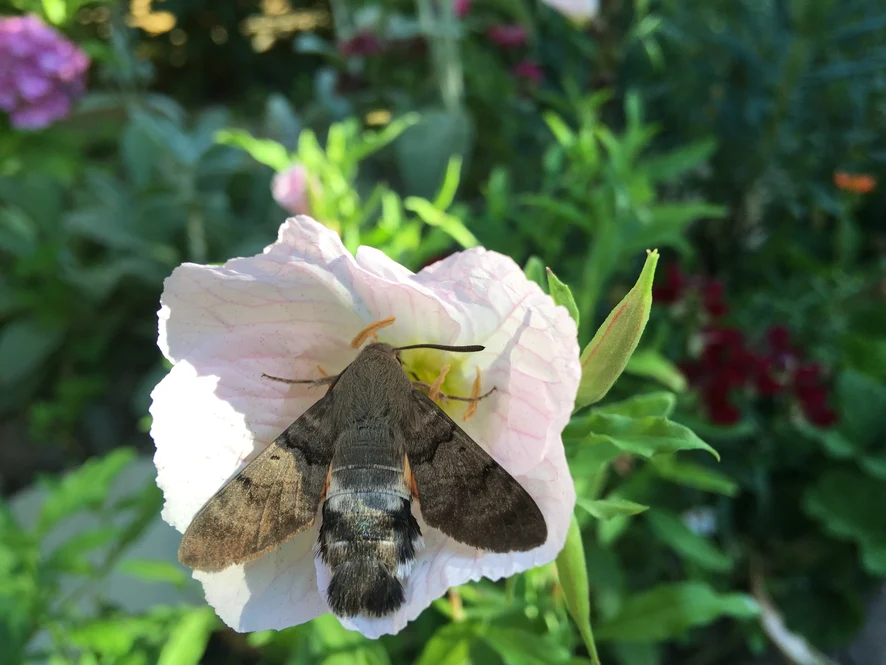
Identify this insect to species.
Macroglossum stellatarum
